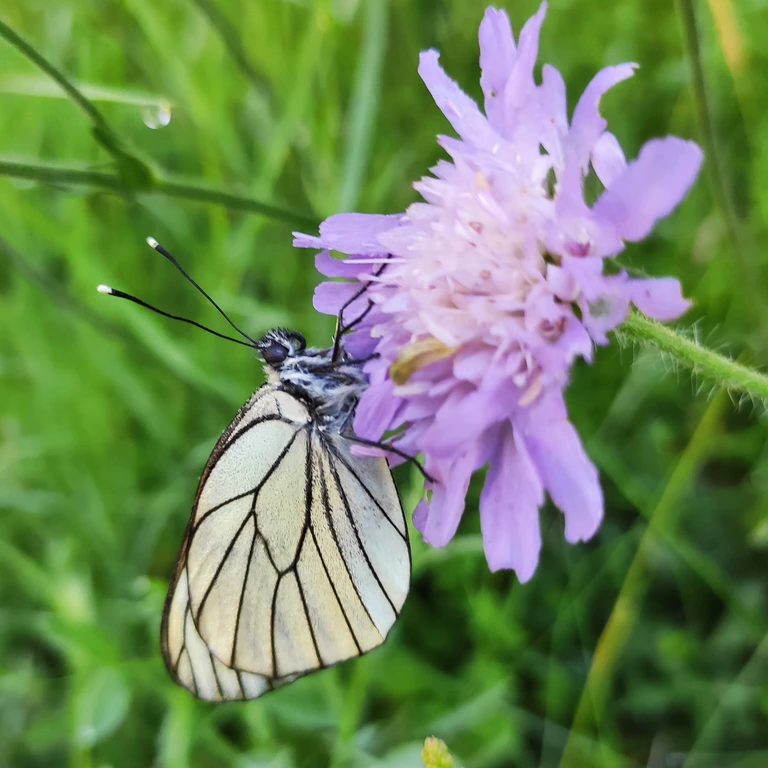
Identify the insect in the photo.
Aporia crataegi
